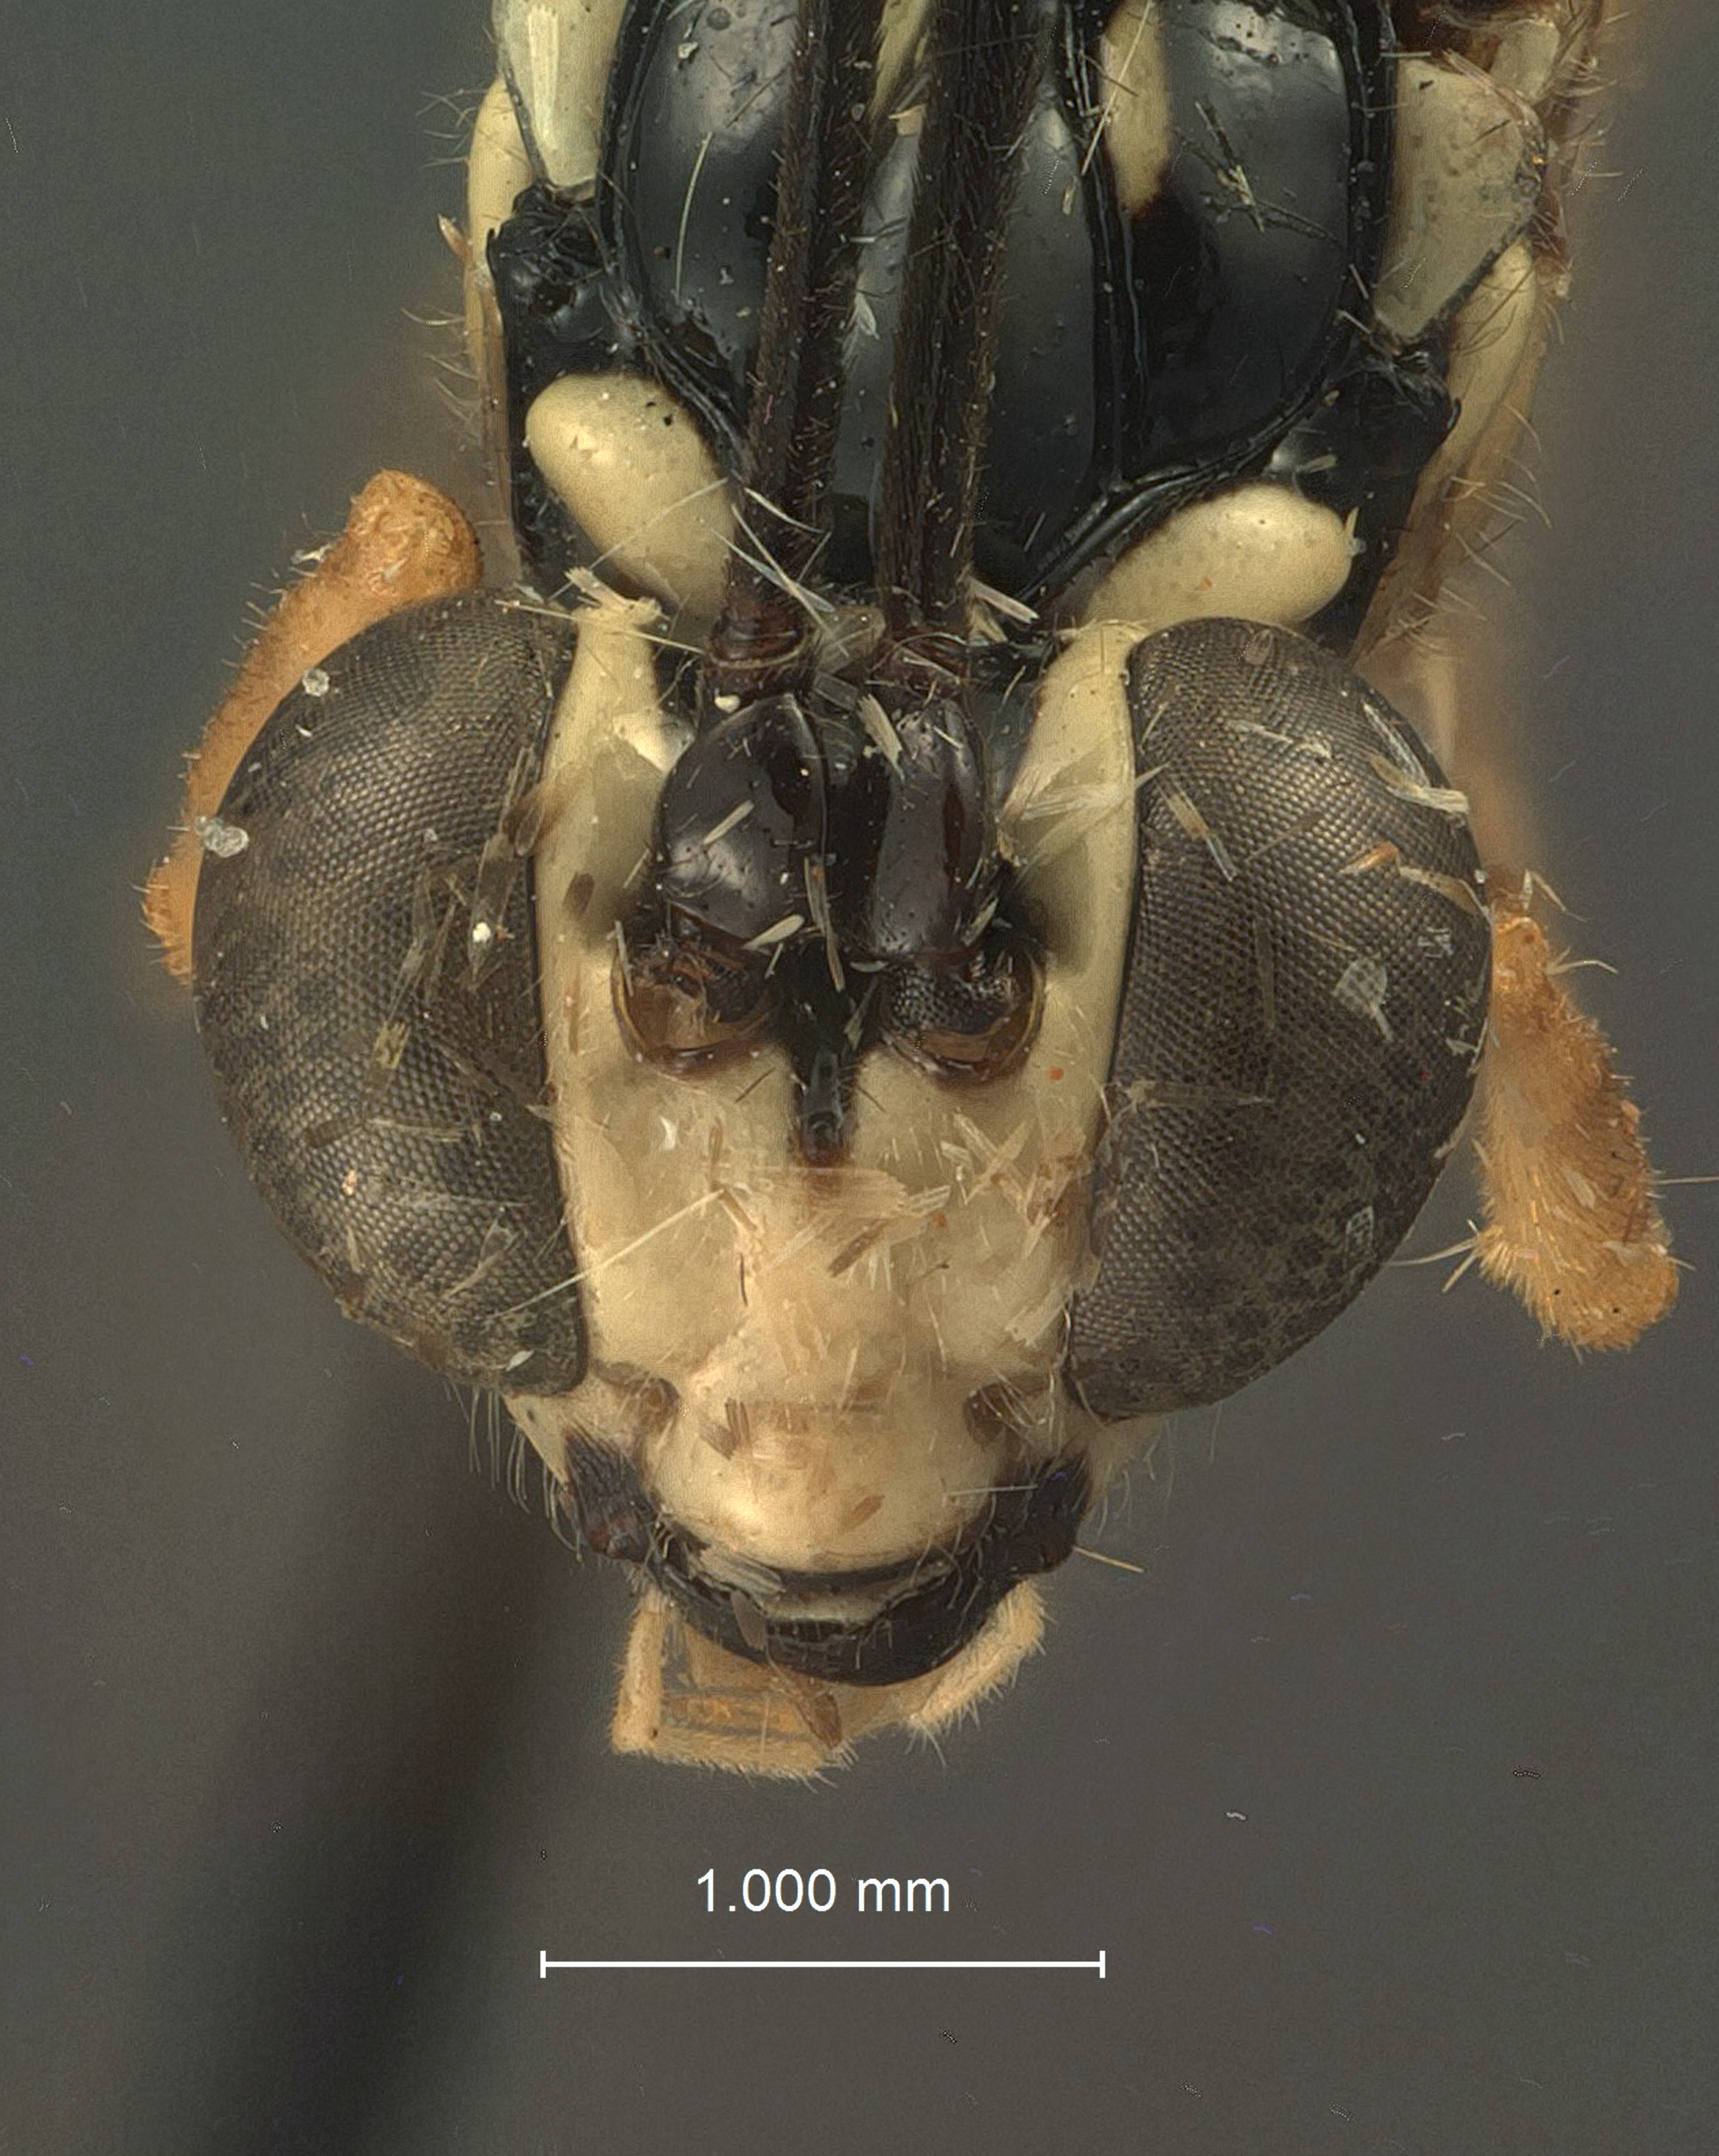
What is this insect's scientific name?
Polycyrtus triangularis
